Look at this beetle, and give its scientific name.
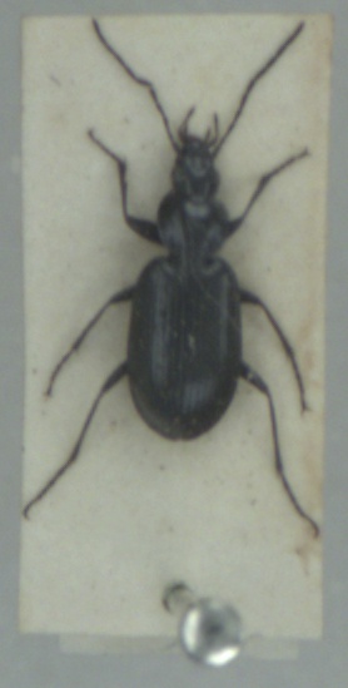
Agonum gracile
